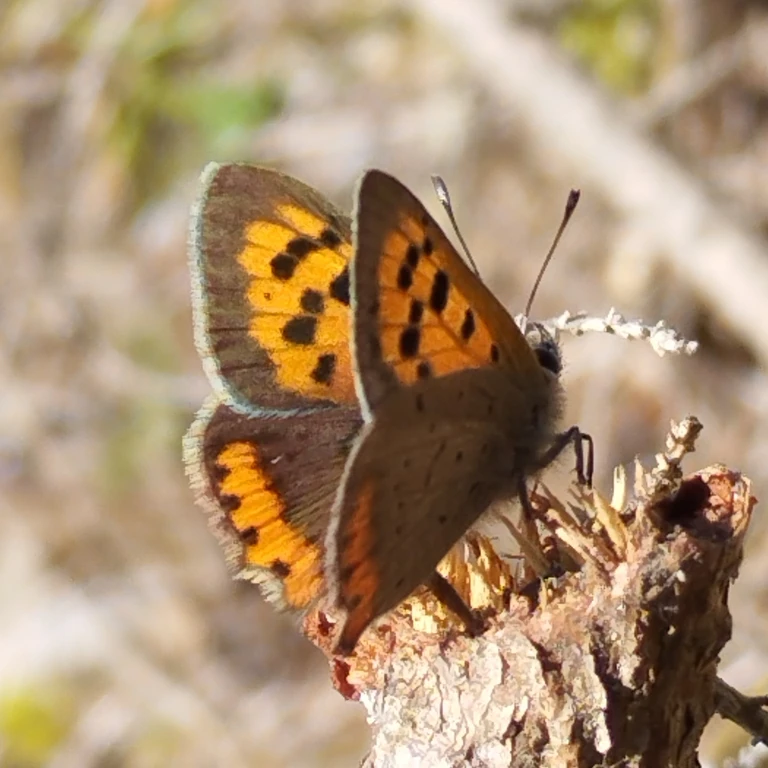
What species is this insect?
Lycaena phlaeas
